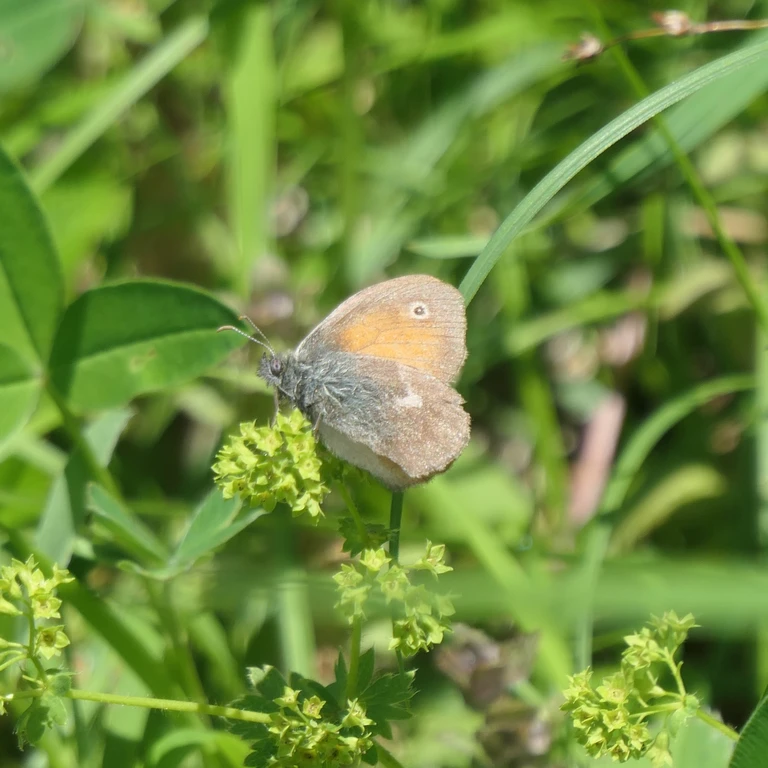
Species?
Coenonympha pamphilus
